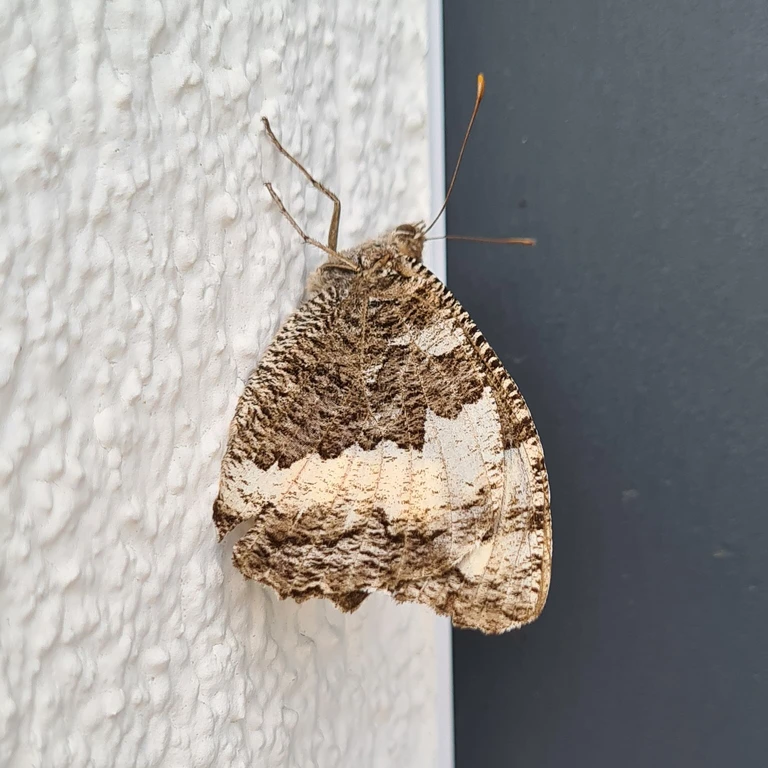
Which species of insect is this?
Brintesia circe
